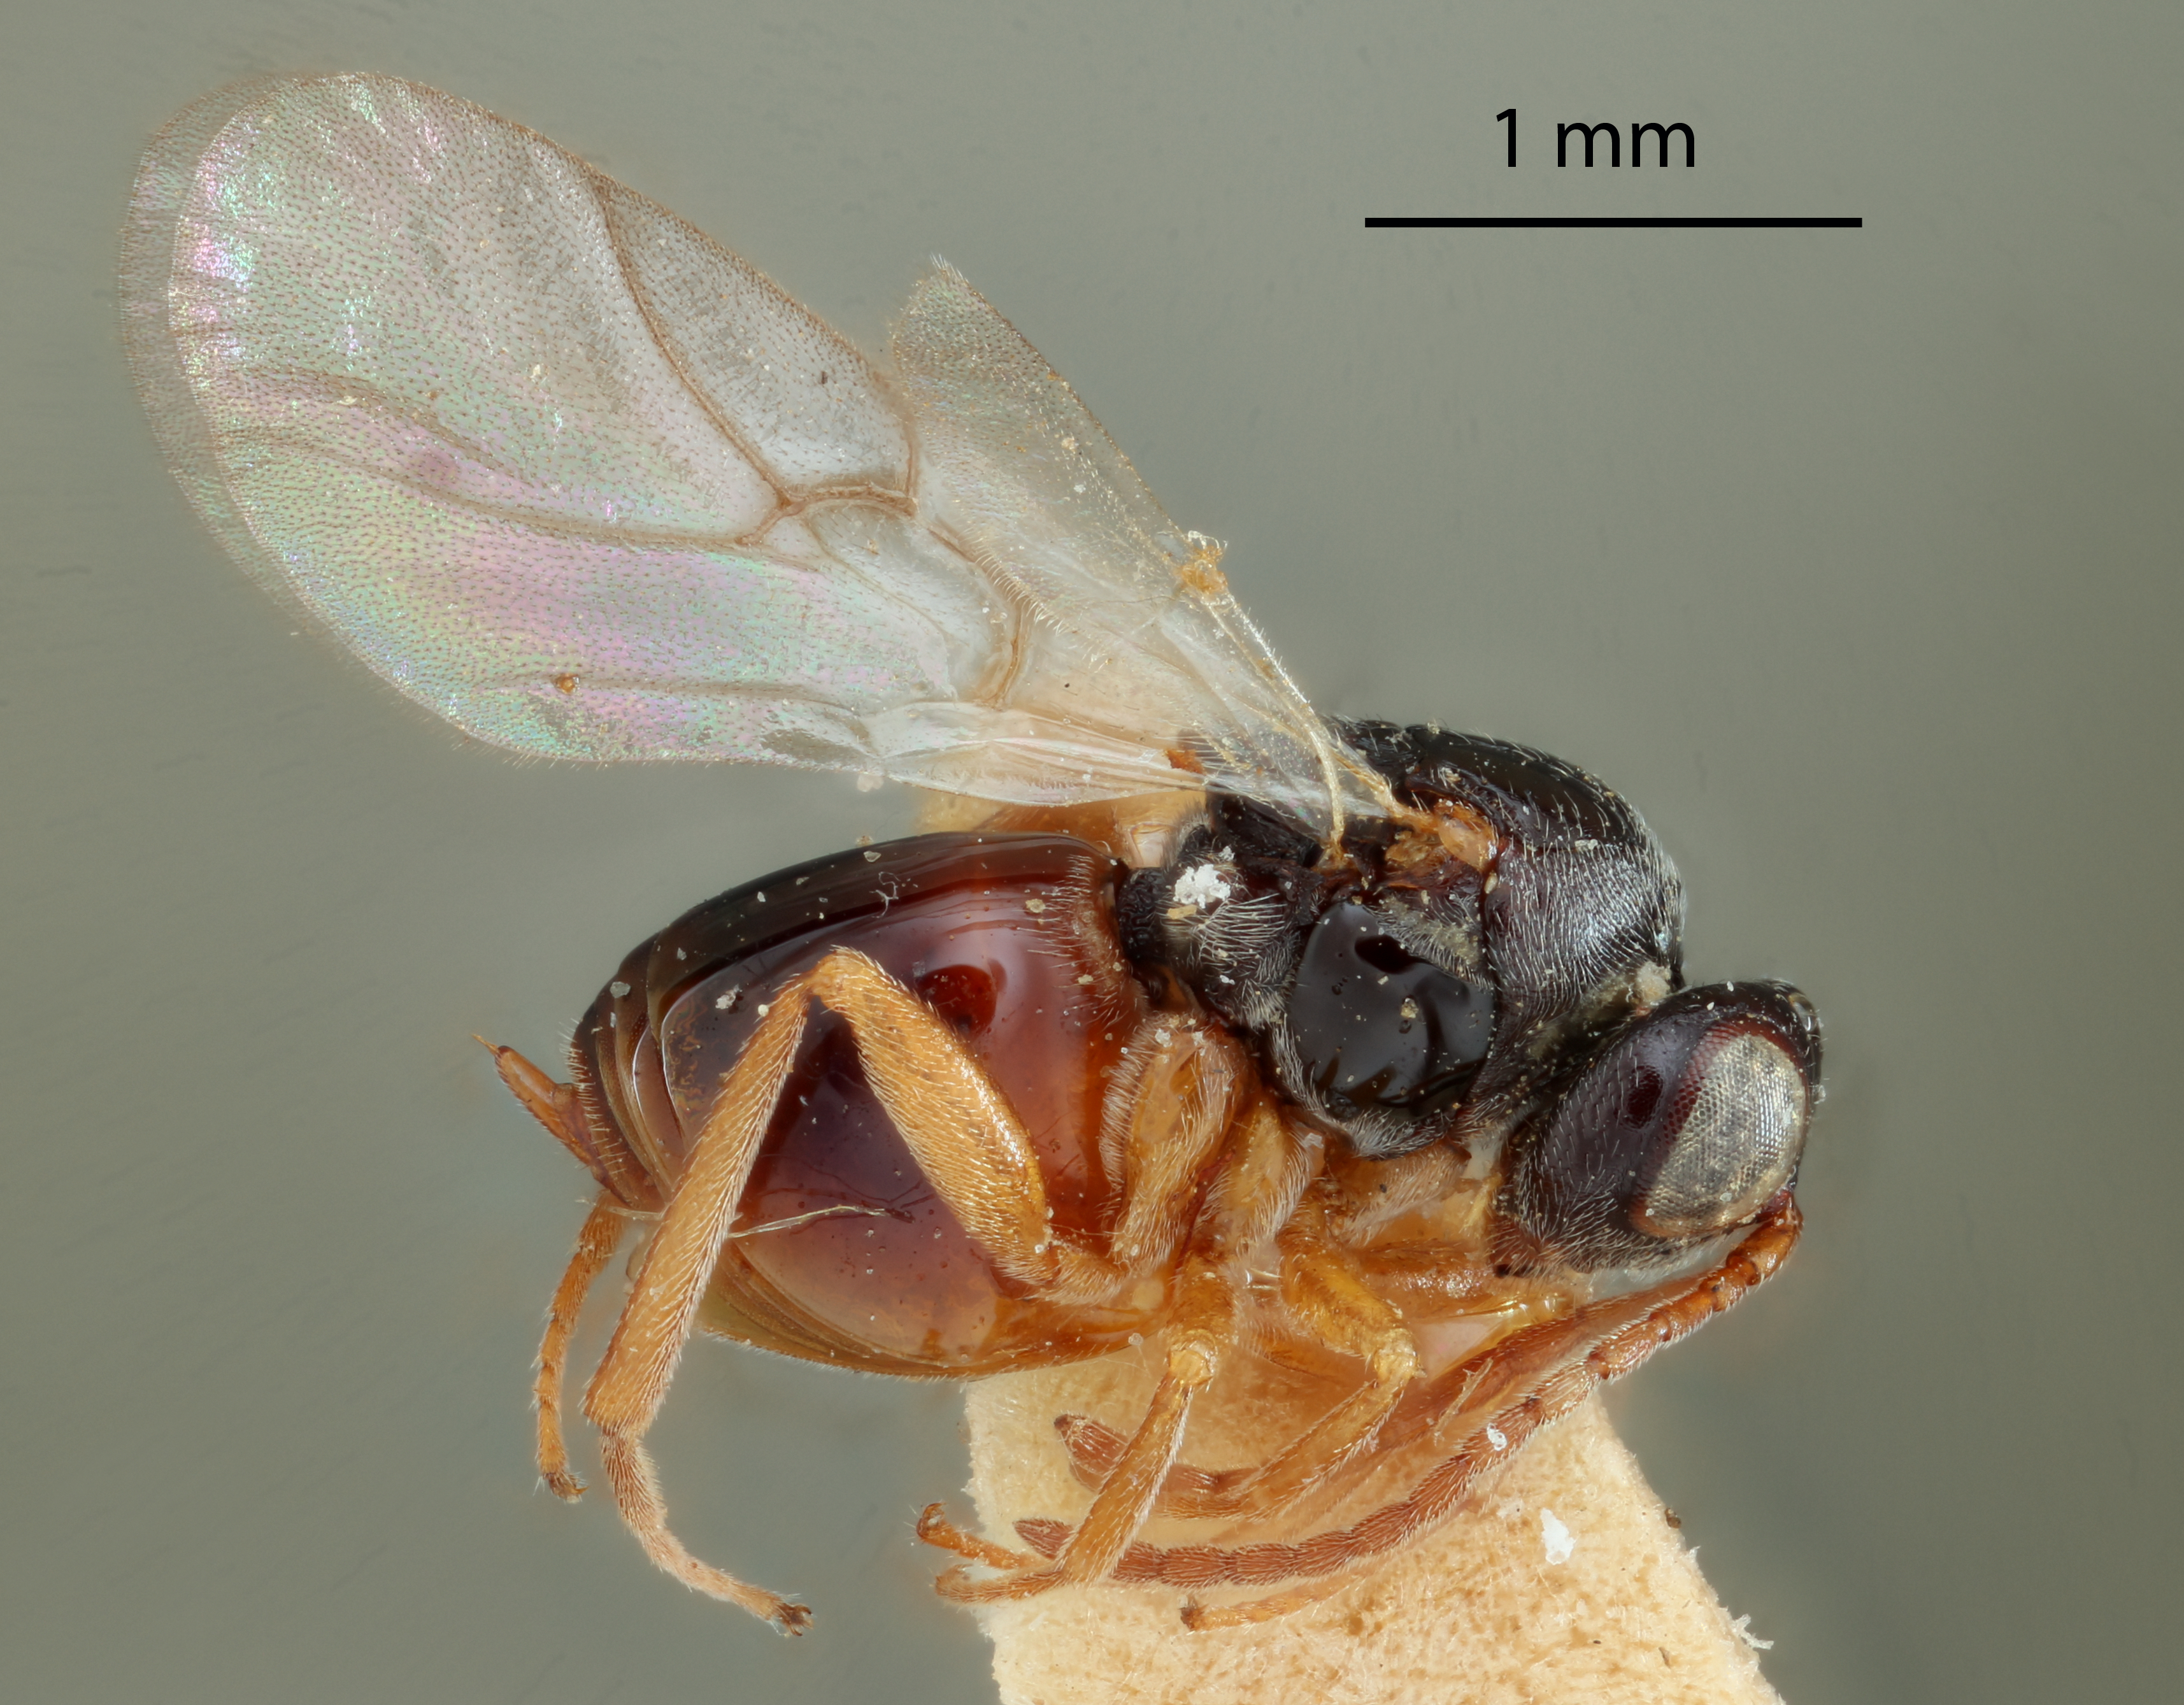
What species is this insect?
Synophromorpha terricola
